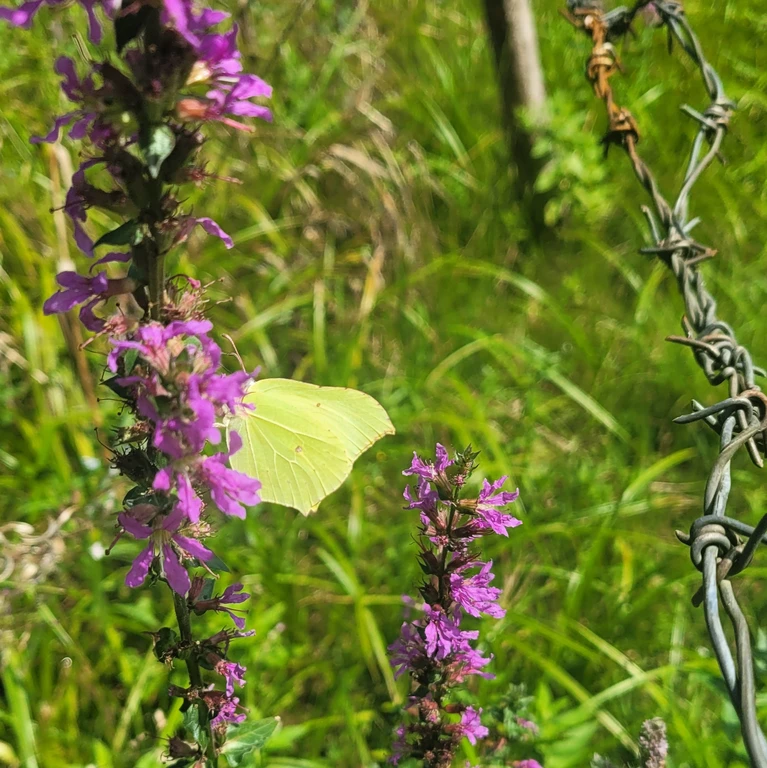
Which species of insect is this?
Gonepteryx rhamni
